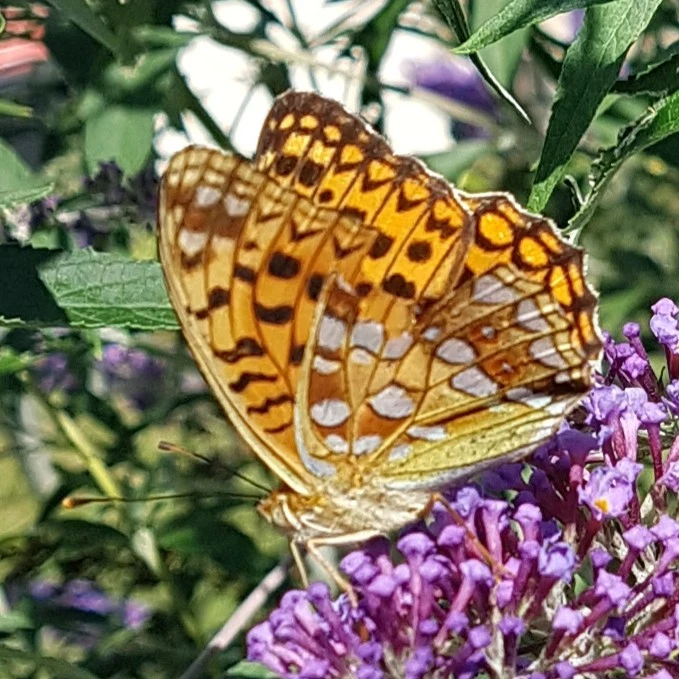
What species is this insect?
Fabriciana adippe
